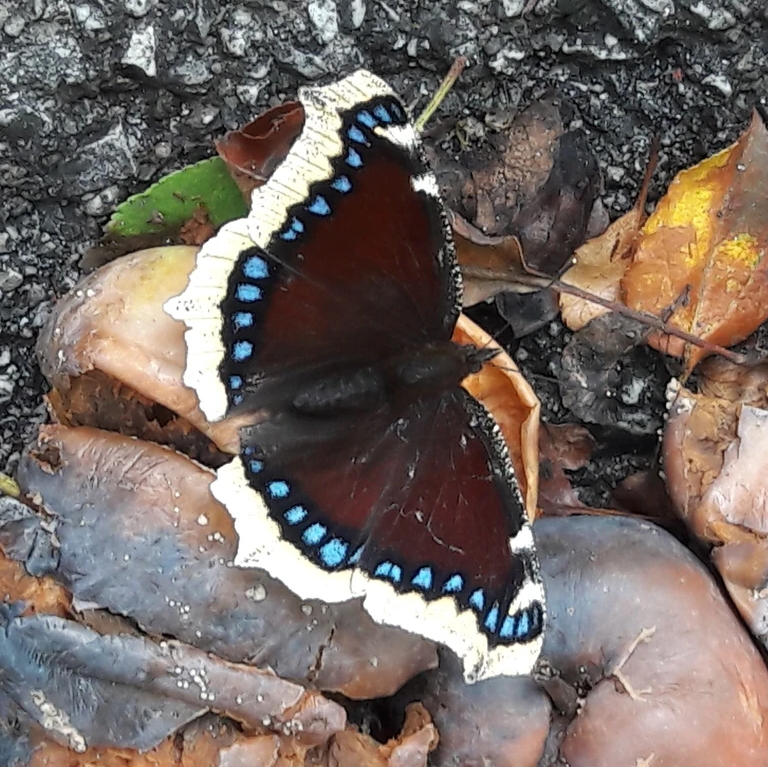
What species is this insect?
Nymphalis antiopa
